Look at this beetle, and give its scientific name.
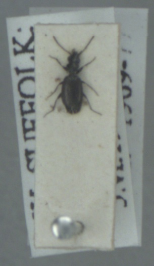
Syntomus foveatus
